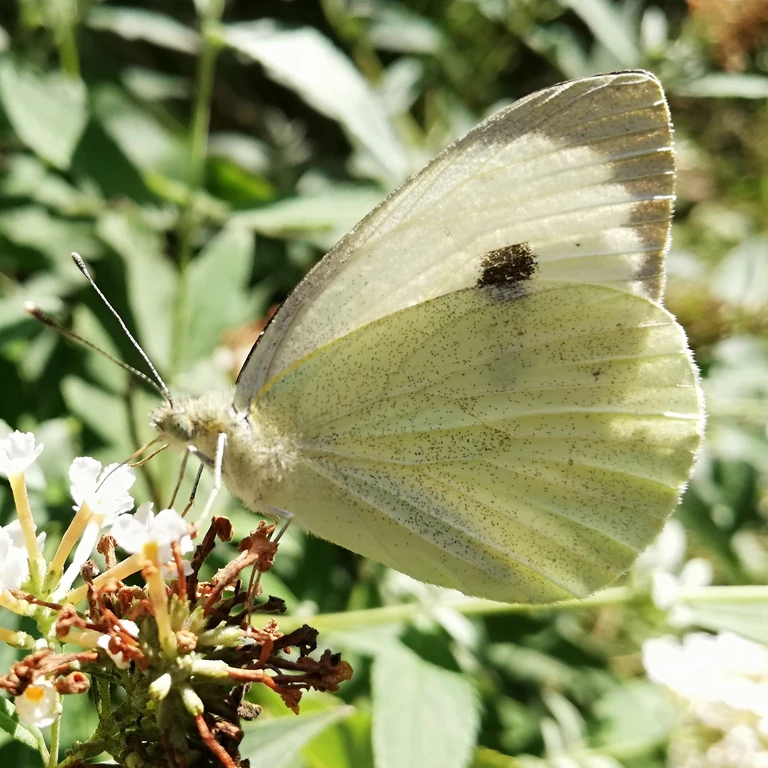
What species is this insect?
Pieris brassicae
